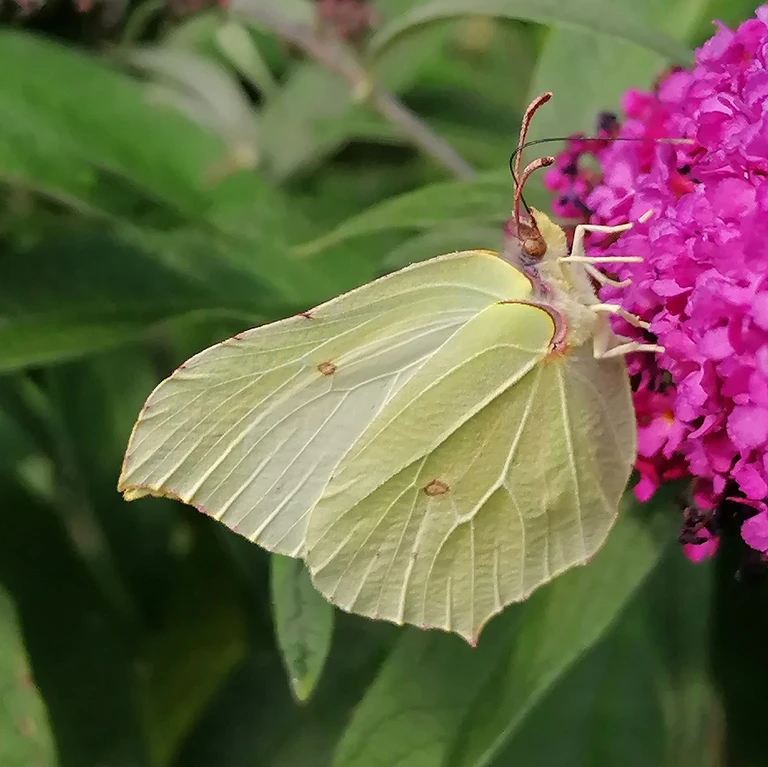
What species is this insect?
Gonepteryx rhamni
